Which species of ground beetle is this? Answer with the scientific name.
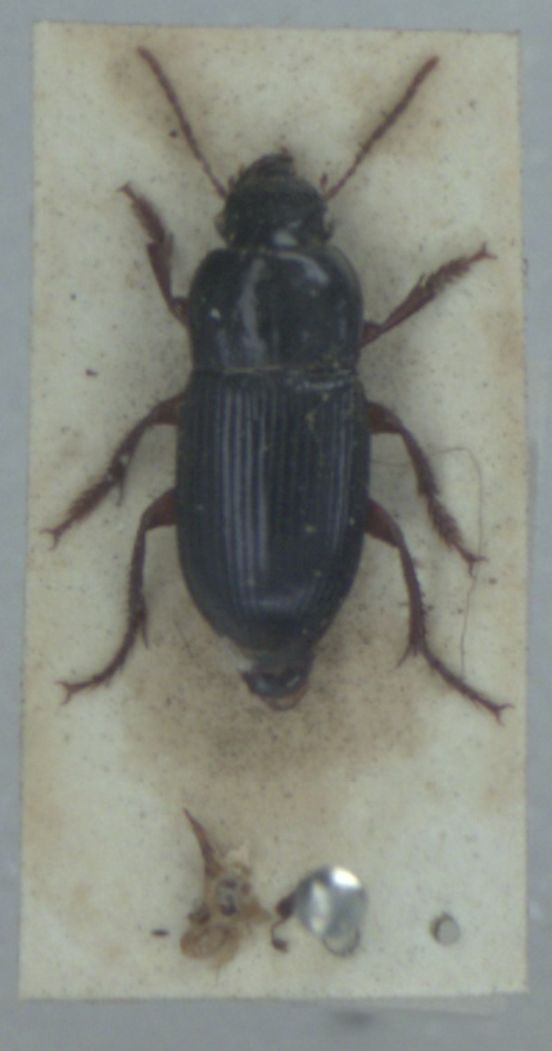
Harpalus rubripes
